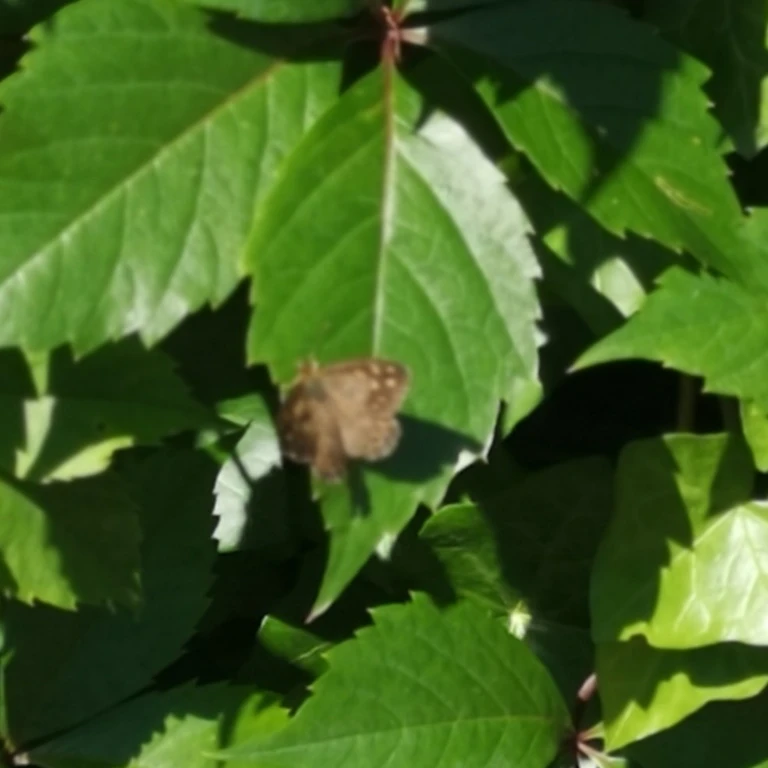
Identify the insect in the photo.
Pararge aegeria
